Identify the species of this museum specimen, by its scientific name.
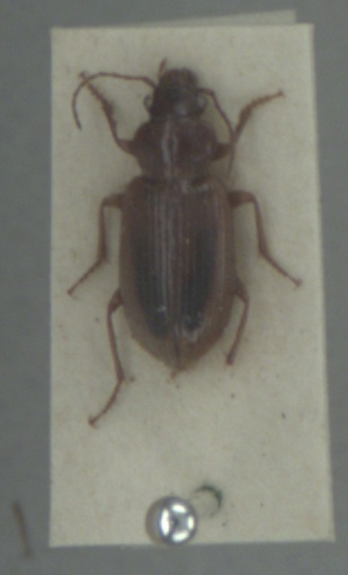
Dicheirotrichus obsoletus
